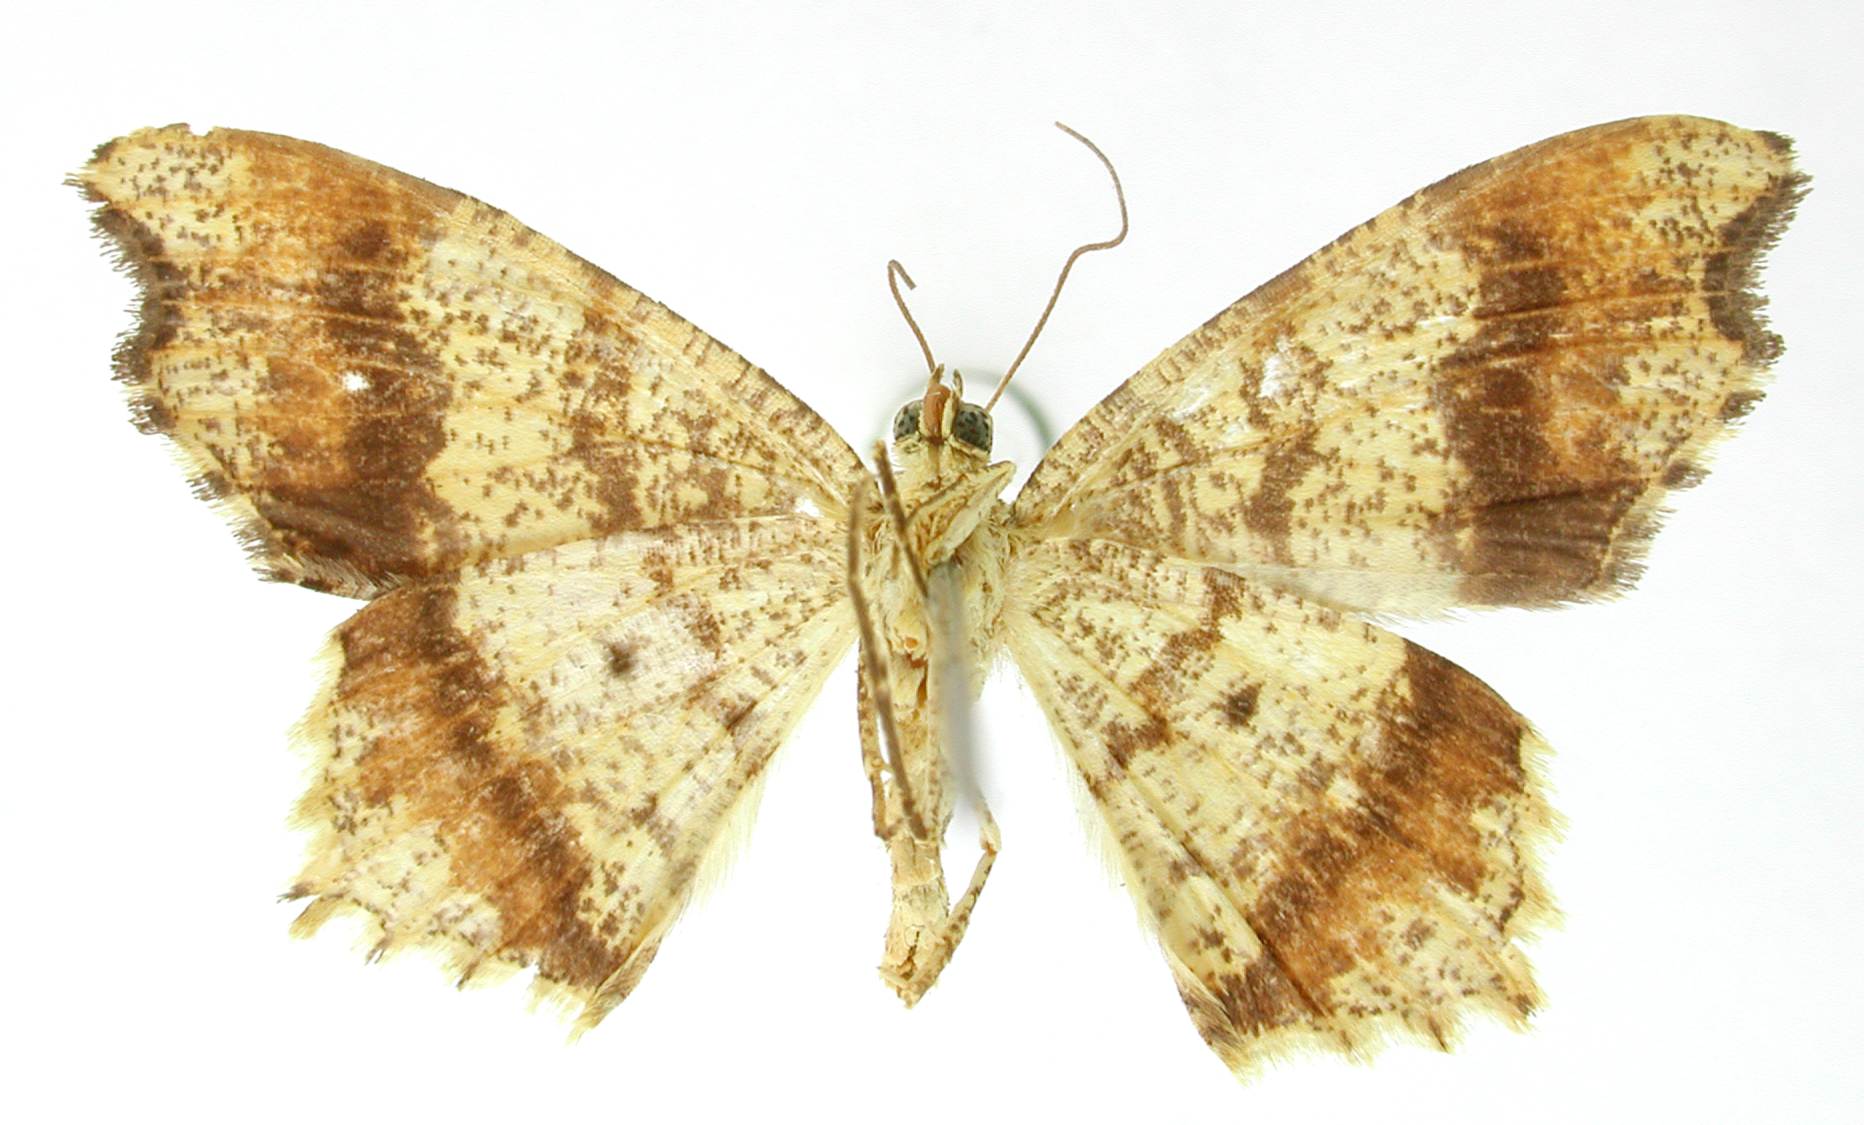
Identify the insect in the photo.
Semiothisa decorata
